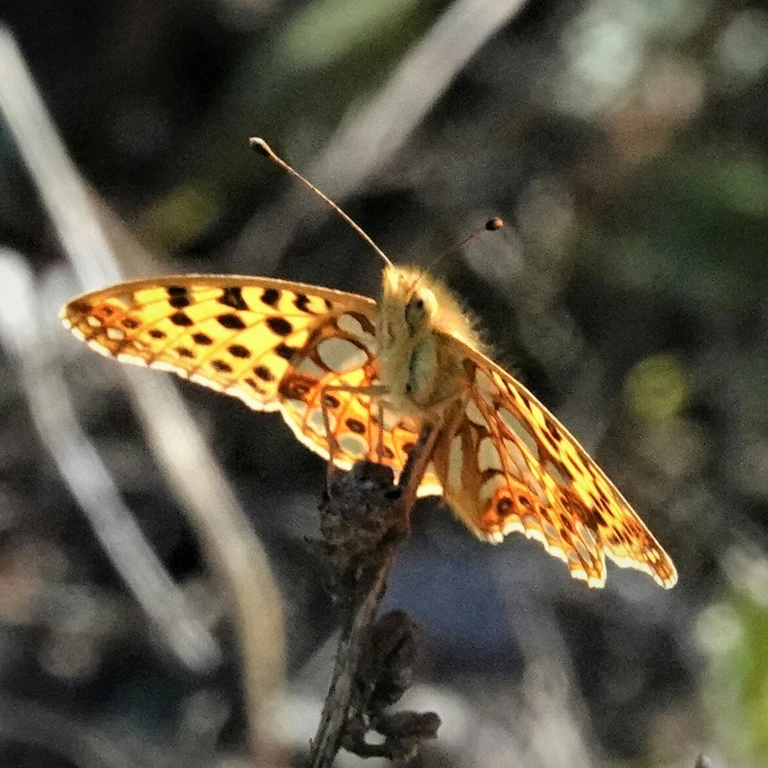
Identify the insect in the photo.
Issoria lathonia
